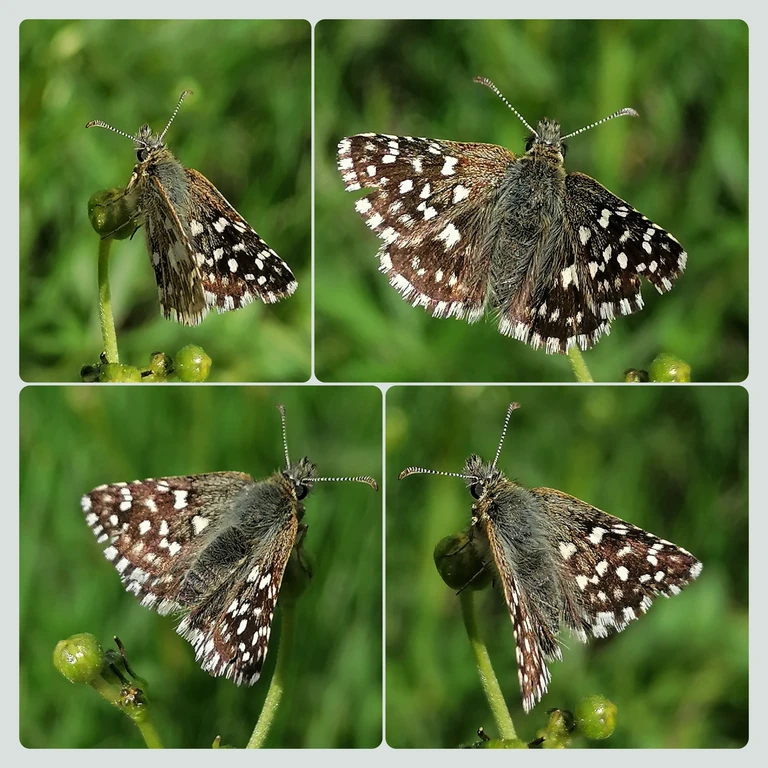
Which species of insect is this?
Pyrgus malvae
